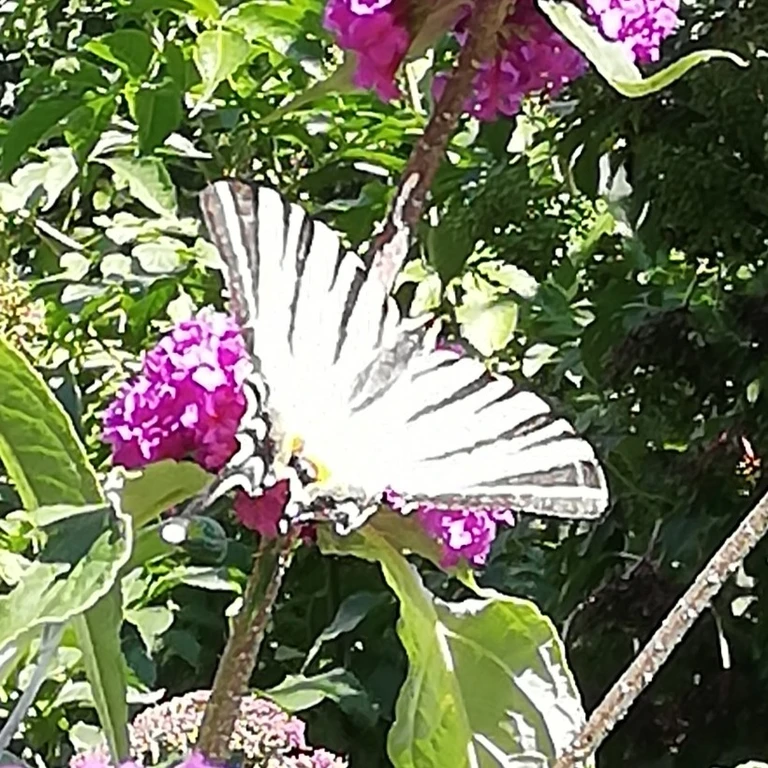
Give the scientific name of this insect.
Iphiclides podalirius
